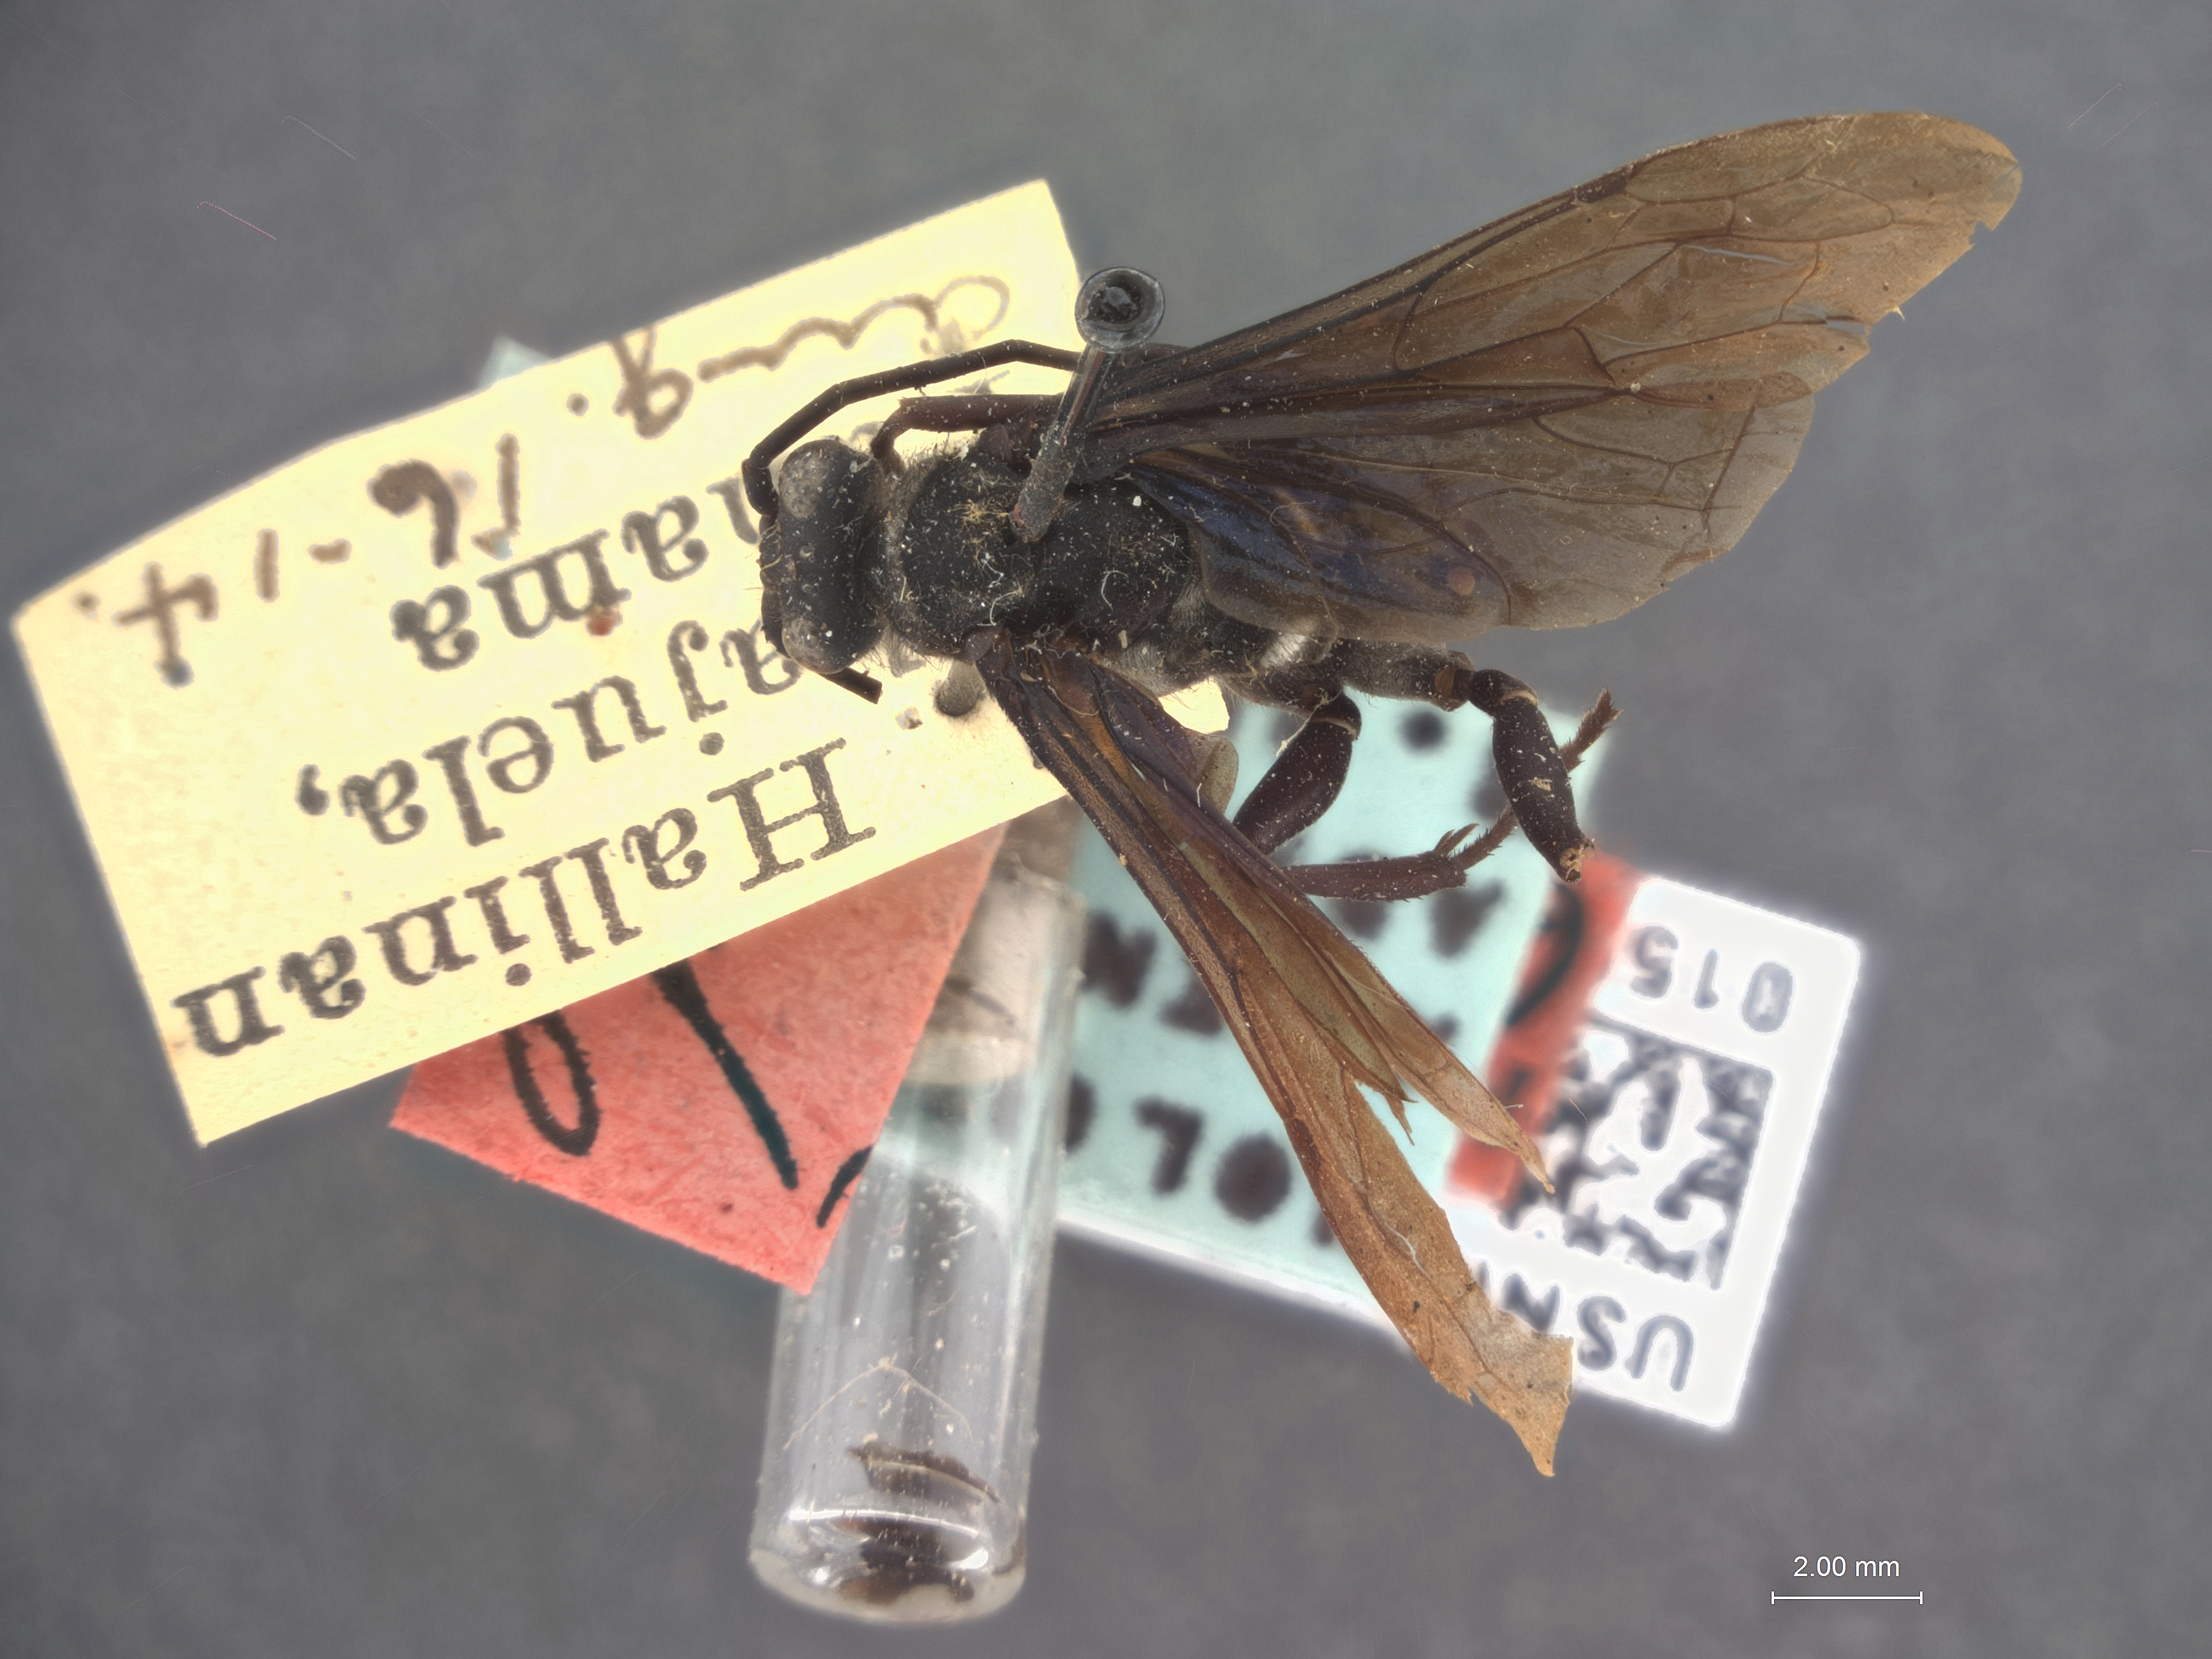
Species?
Ageniopsis abnormis
